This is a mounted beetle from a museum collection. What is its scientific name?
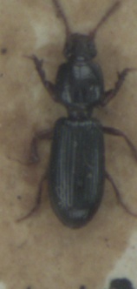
Clivina fossor
